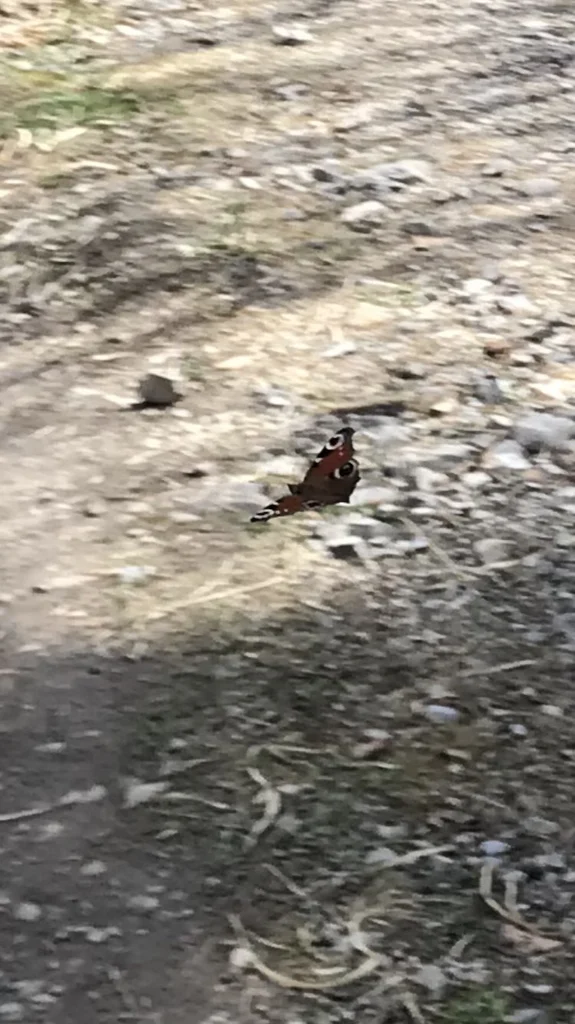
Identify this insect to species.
Aglais io
